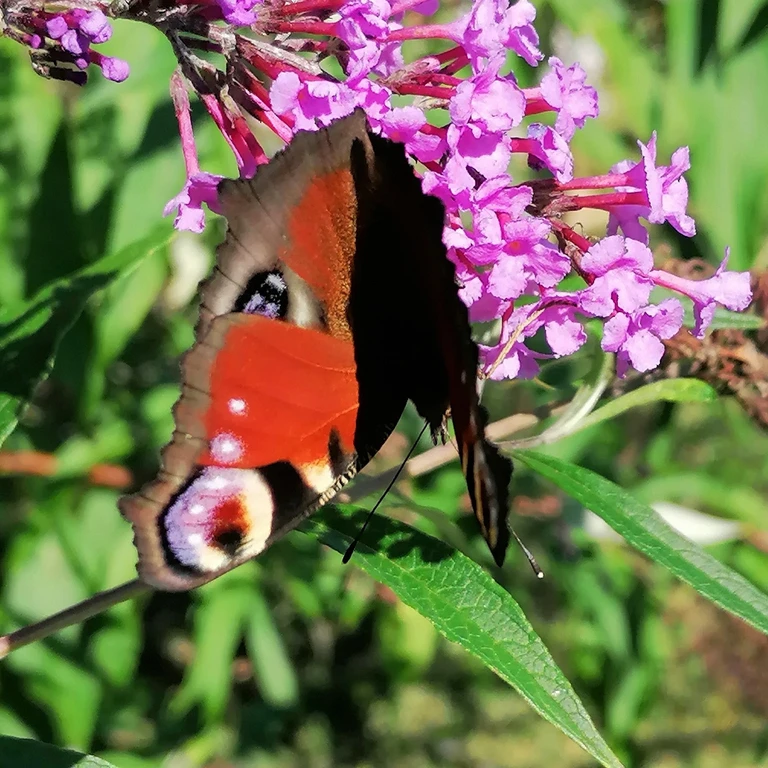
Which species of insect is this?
Aglais io
